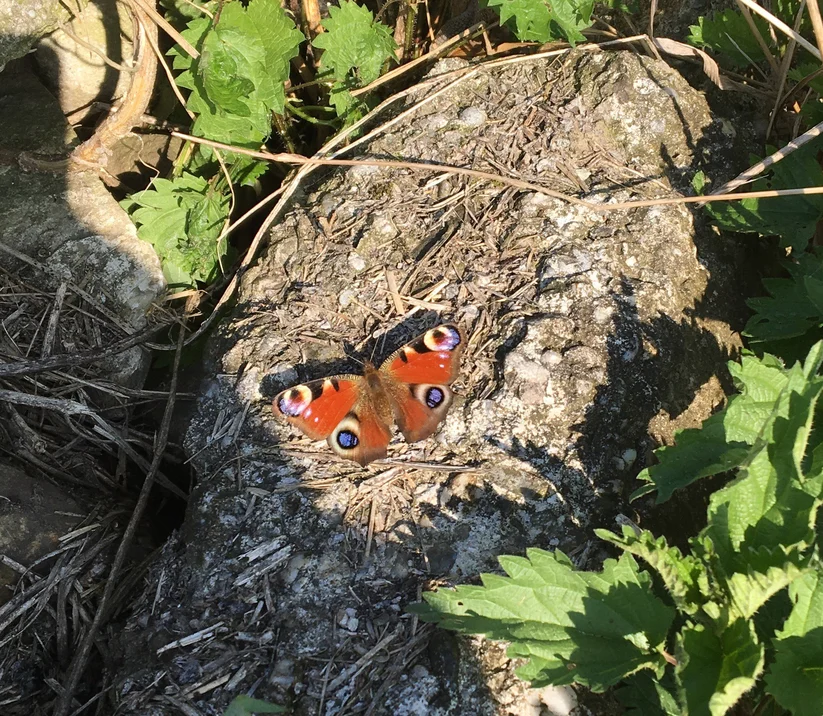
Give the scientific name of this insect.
Aglais io
